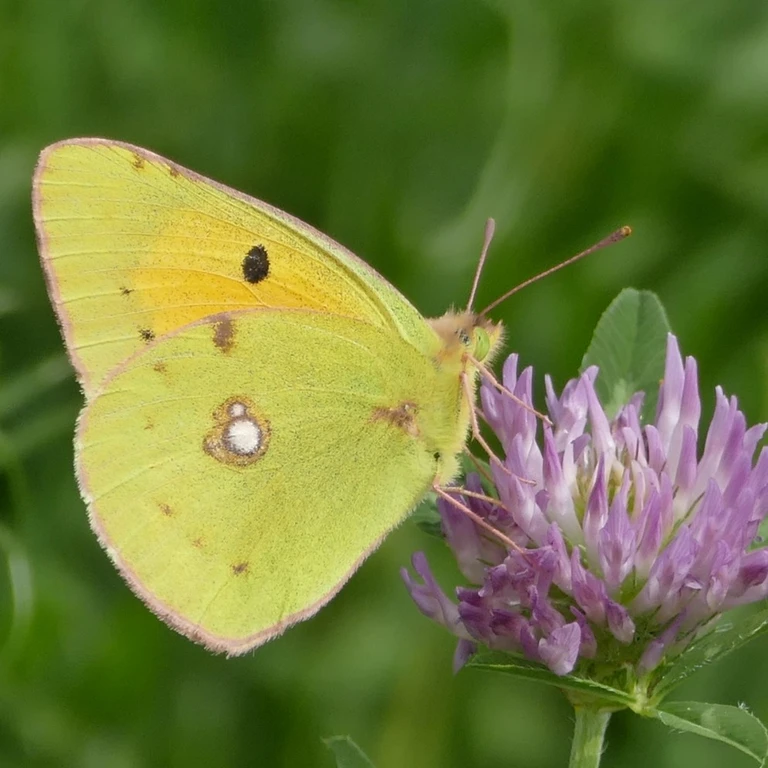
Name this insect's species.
Colias croceus
